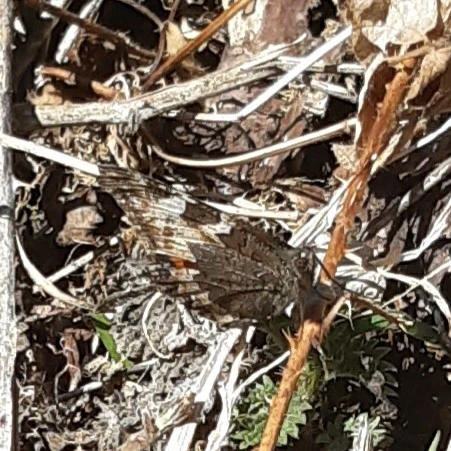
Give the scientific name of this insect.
Aglais urticae
